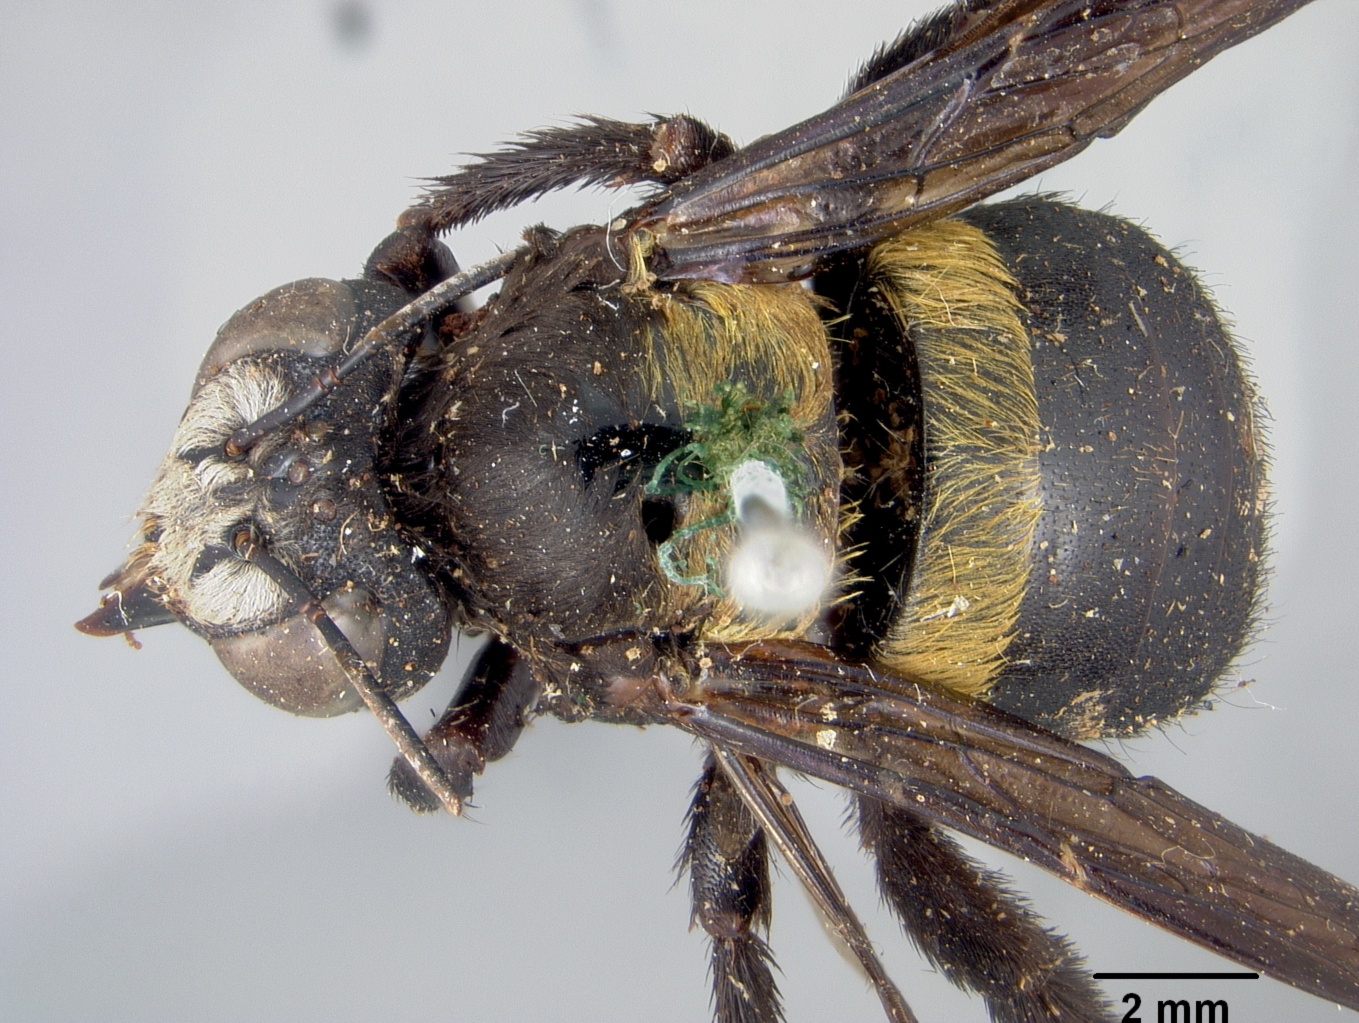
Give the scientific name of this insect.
Mesotrichia stuhlmanni
